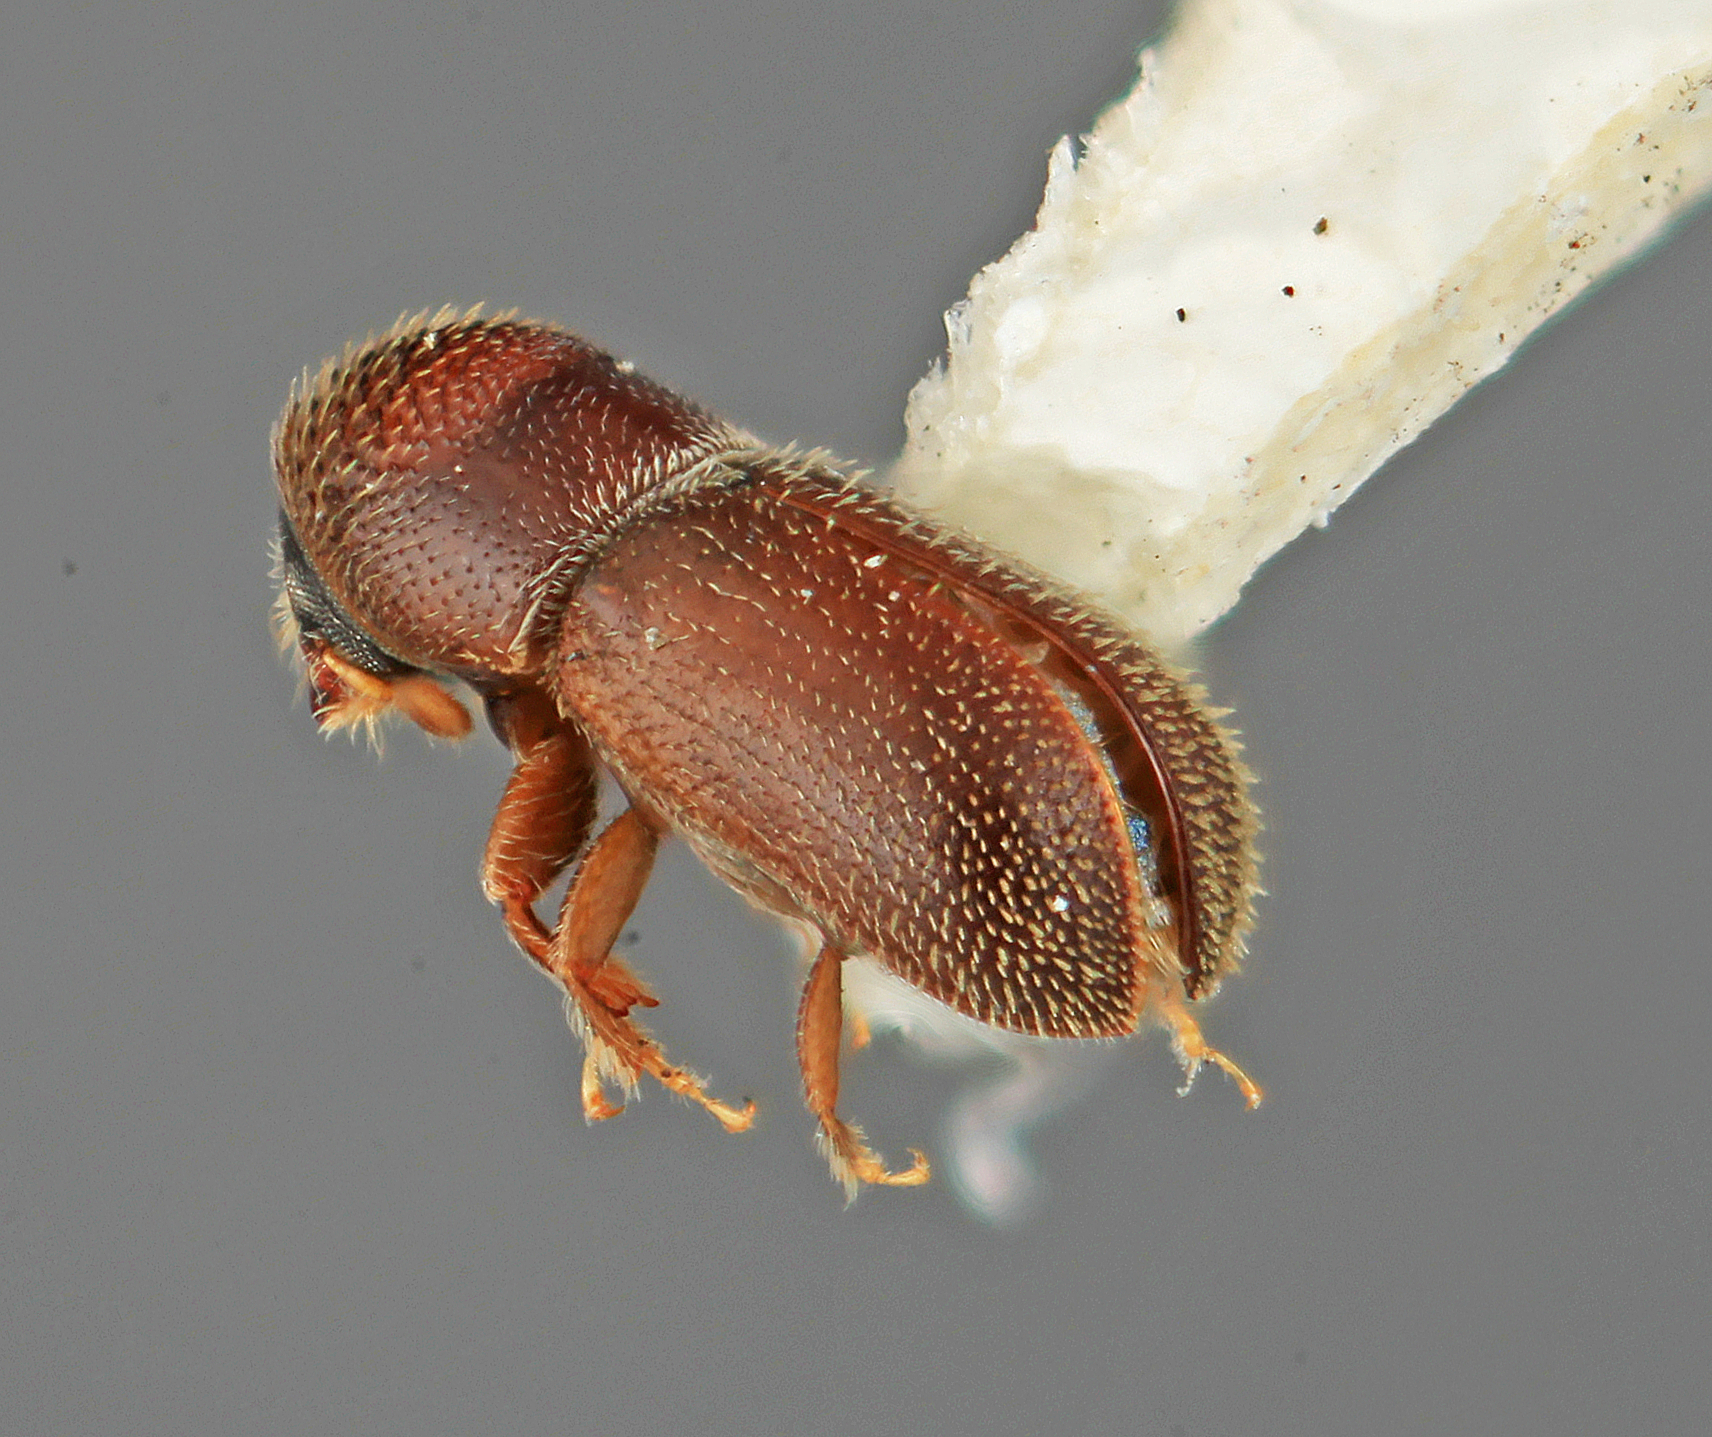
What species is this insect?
Pseudopityophthorus virilis
